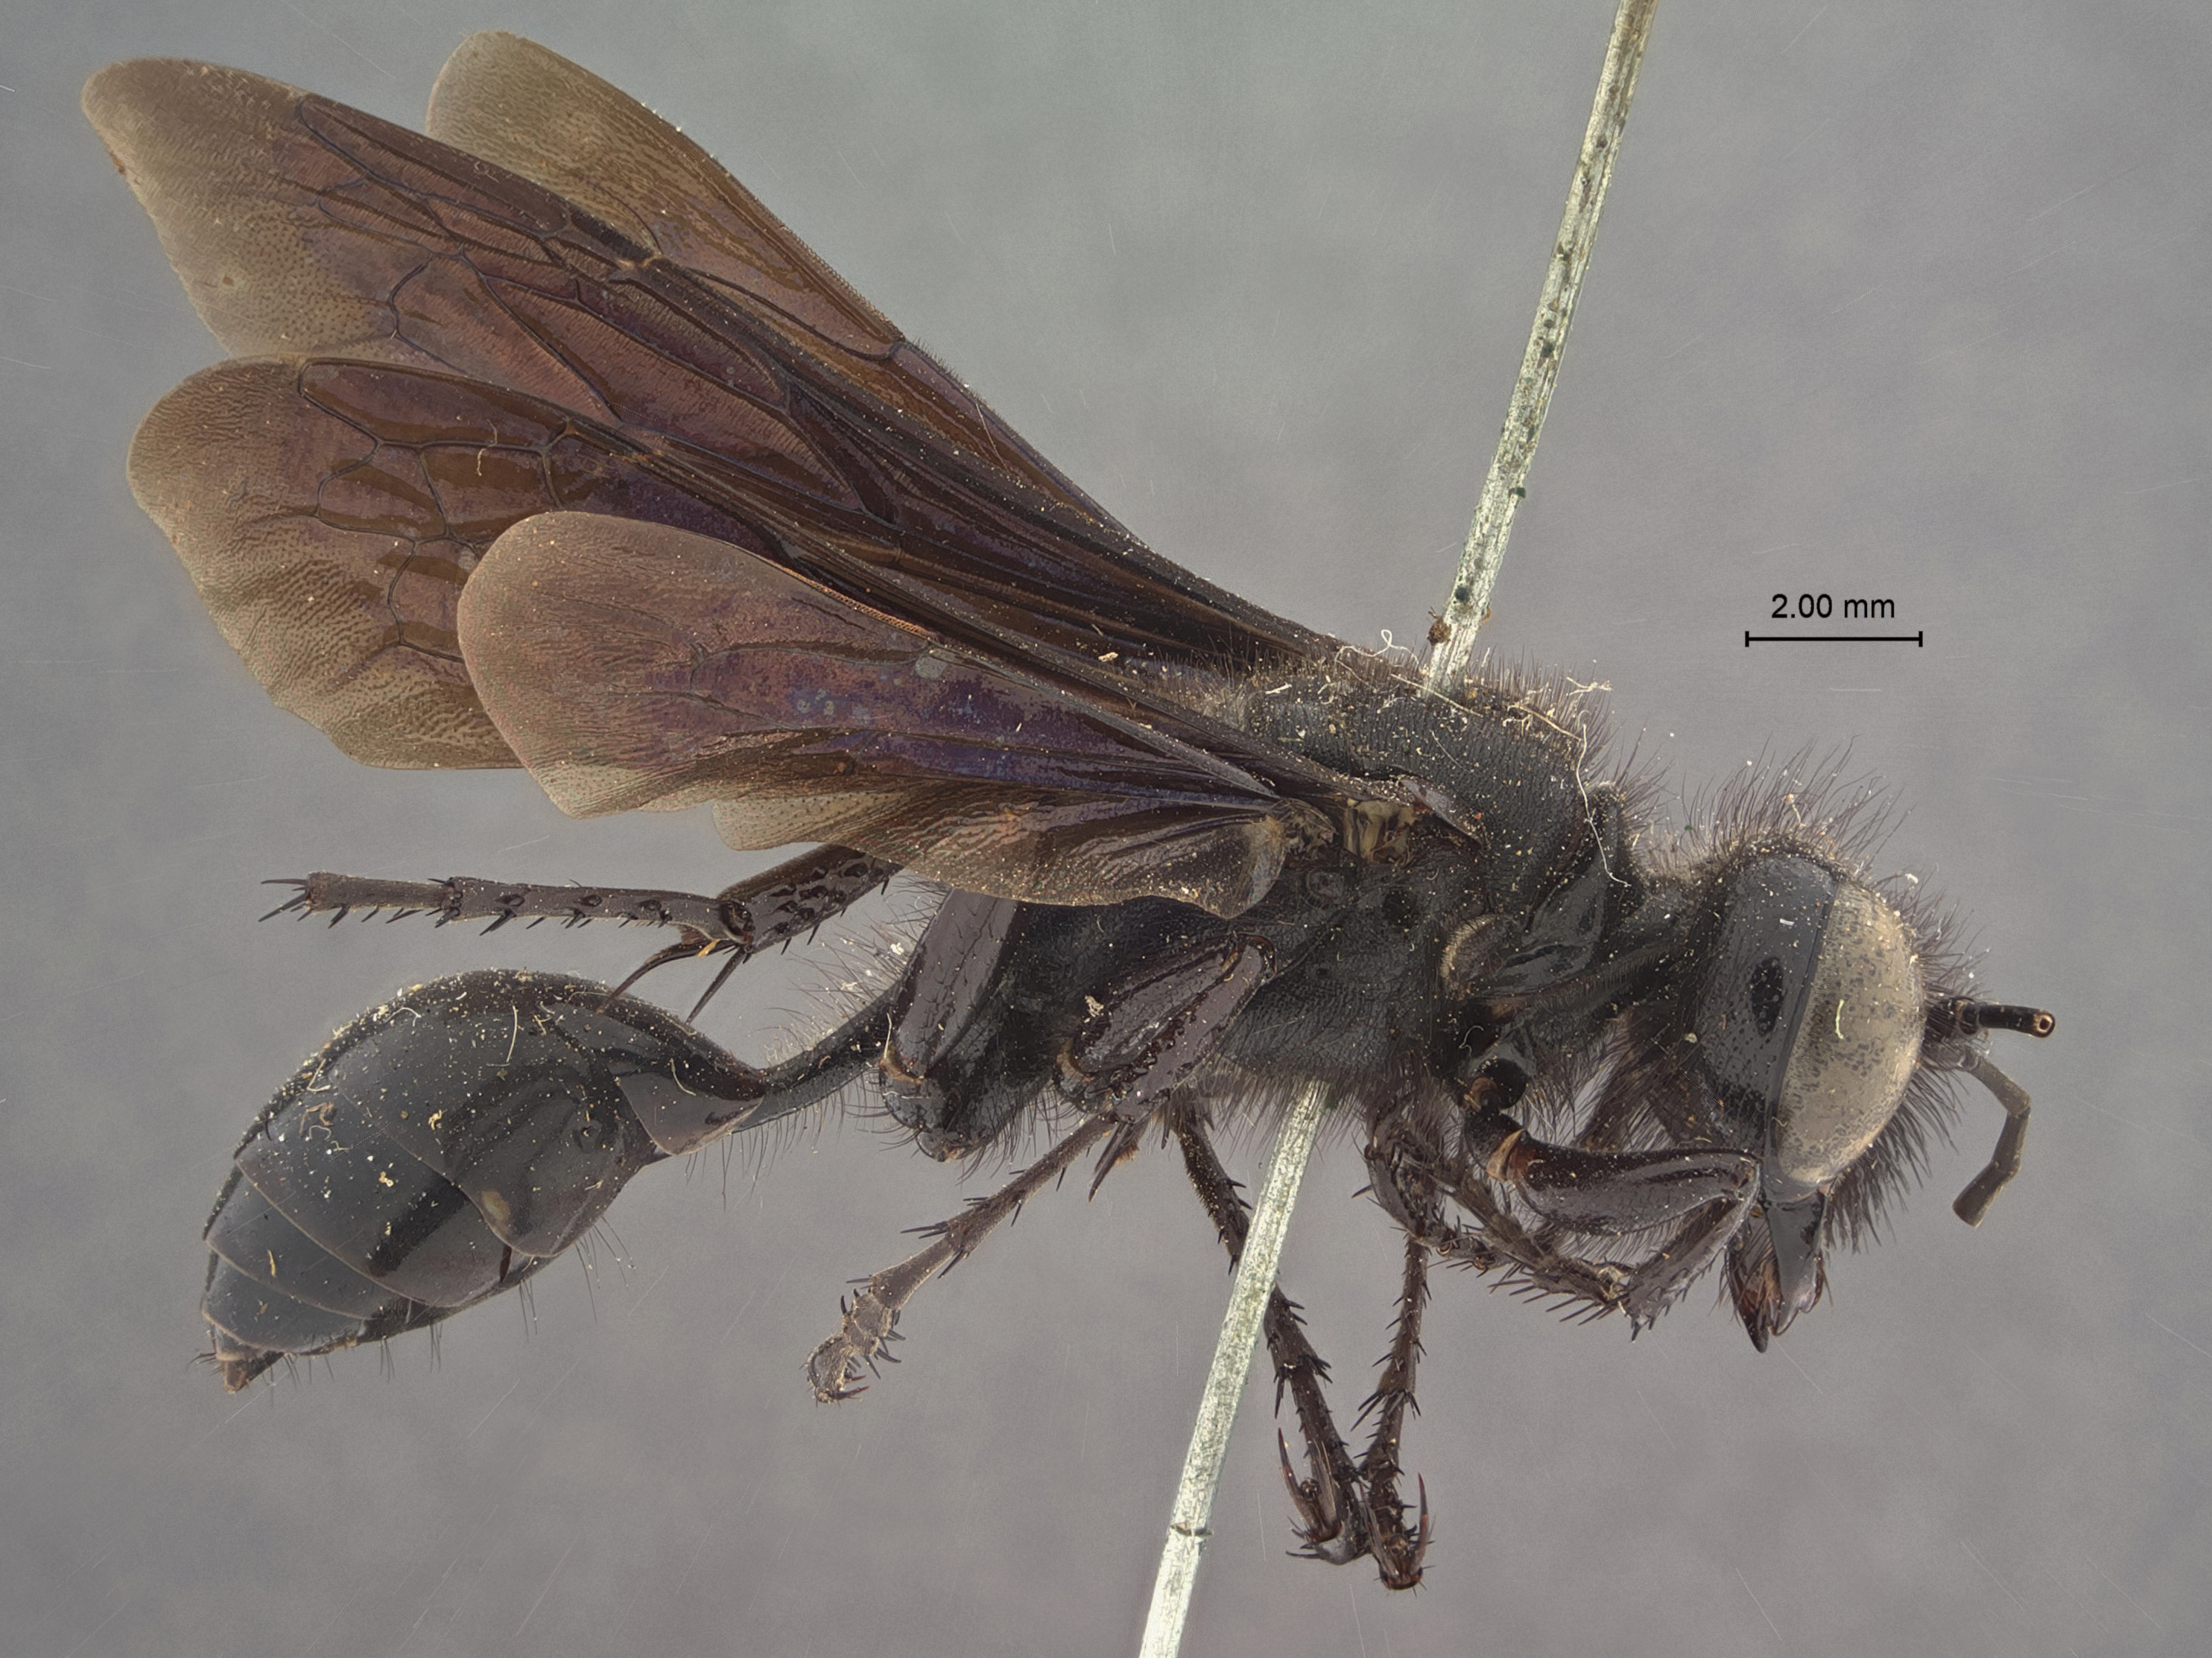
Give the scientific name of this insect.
Sphex macrocephalus
